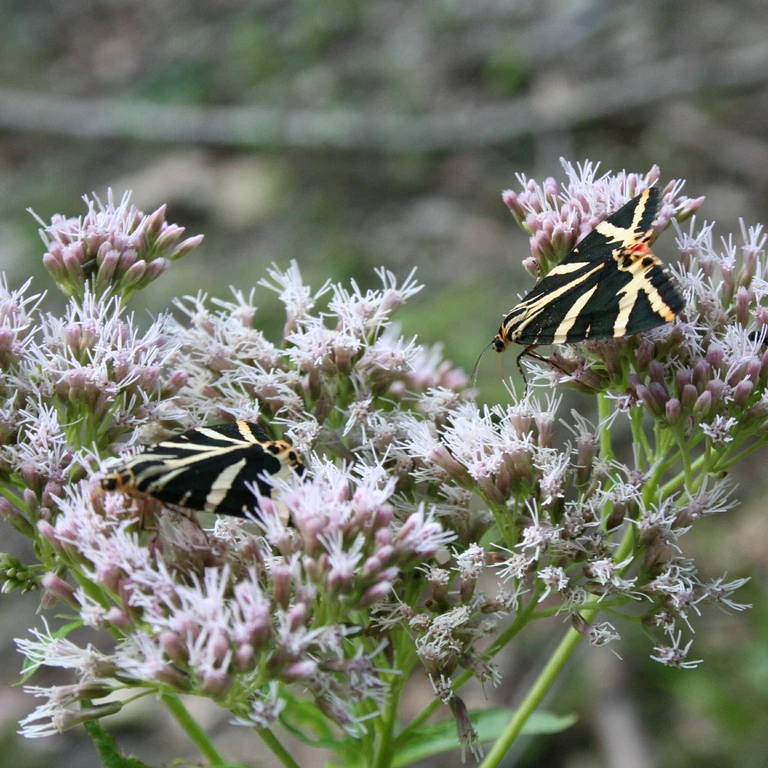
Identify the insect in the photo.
Euplagia quadripunctaria
